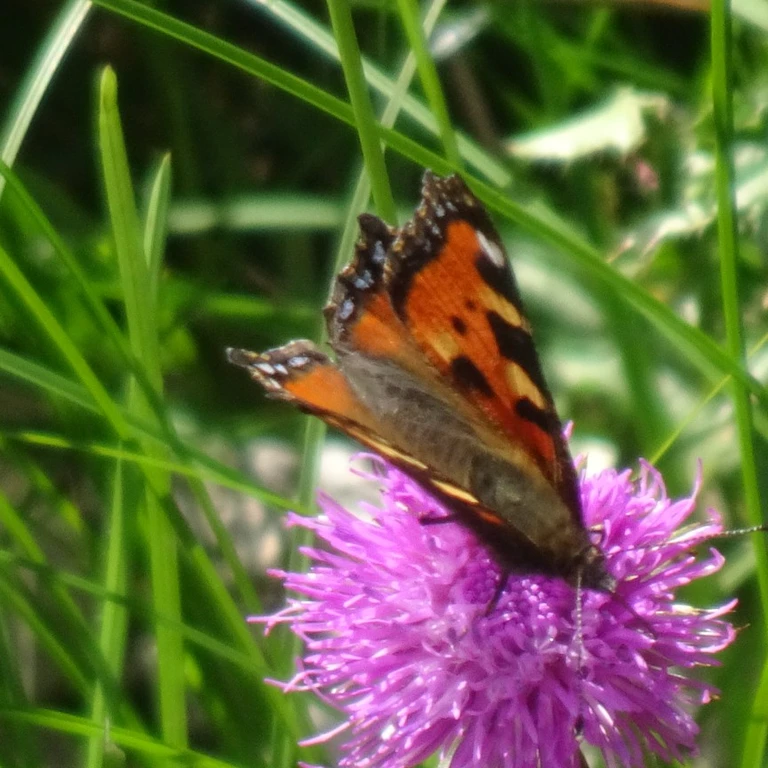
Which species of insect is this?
Aglais urticae
